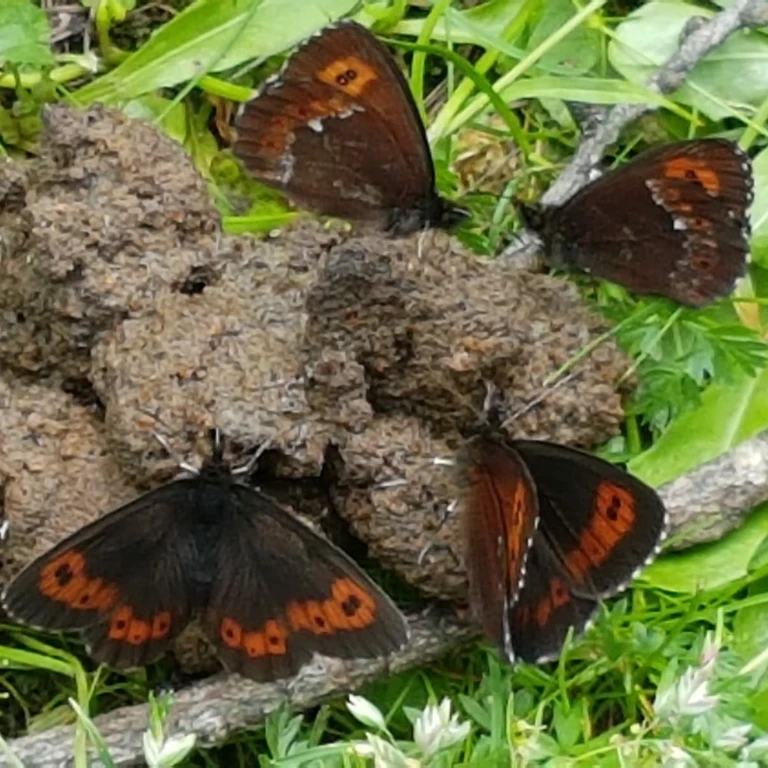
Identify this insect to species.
Erebia euryale
